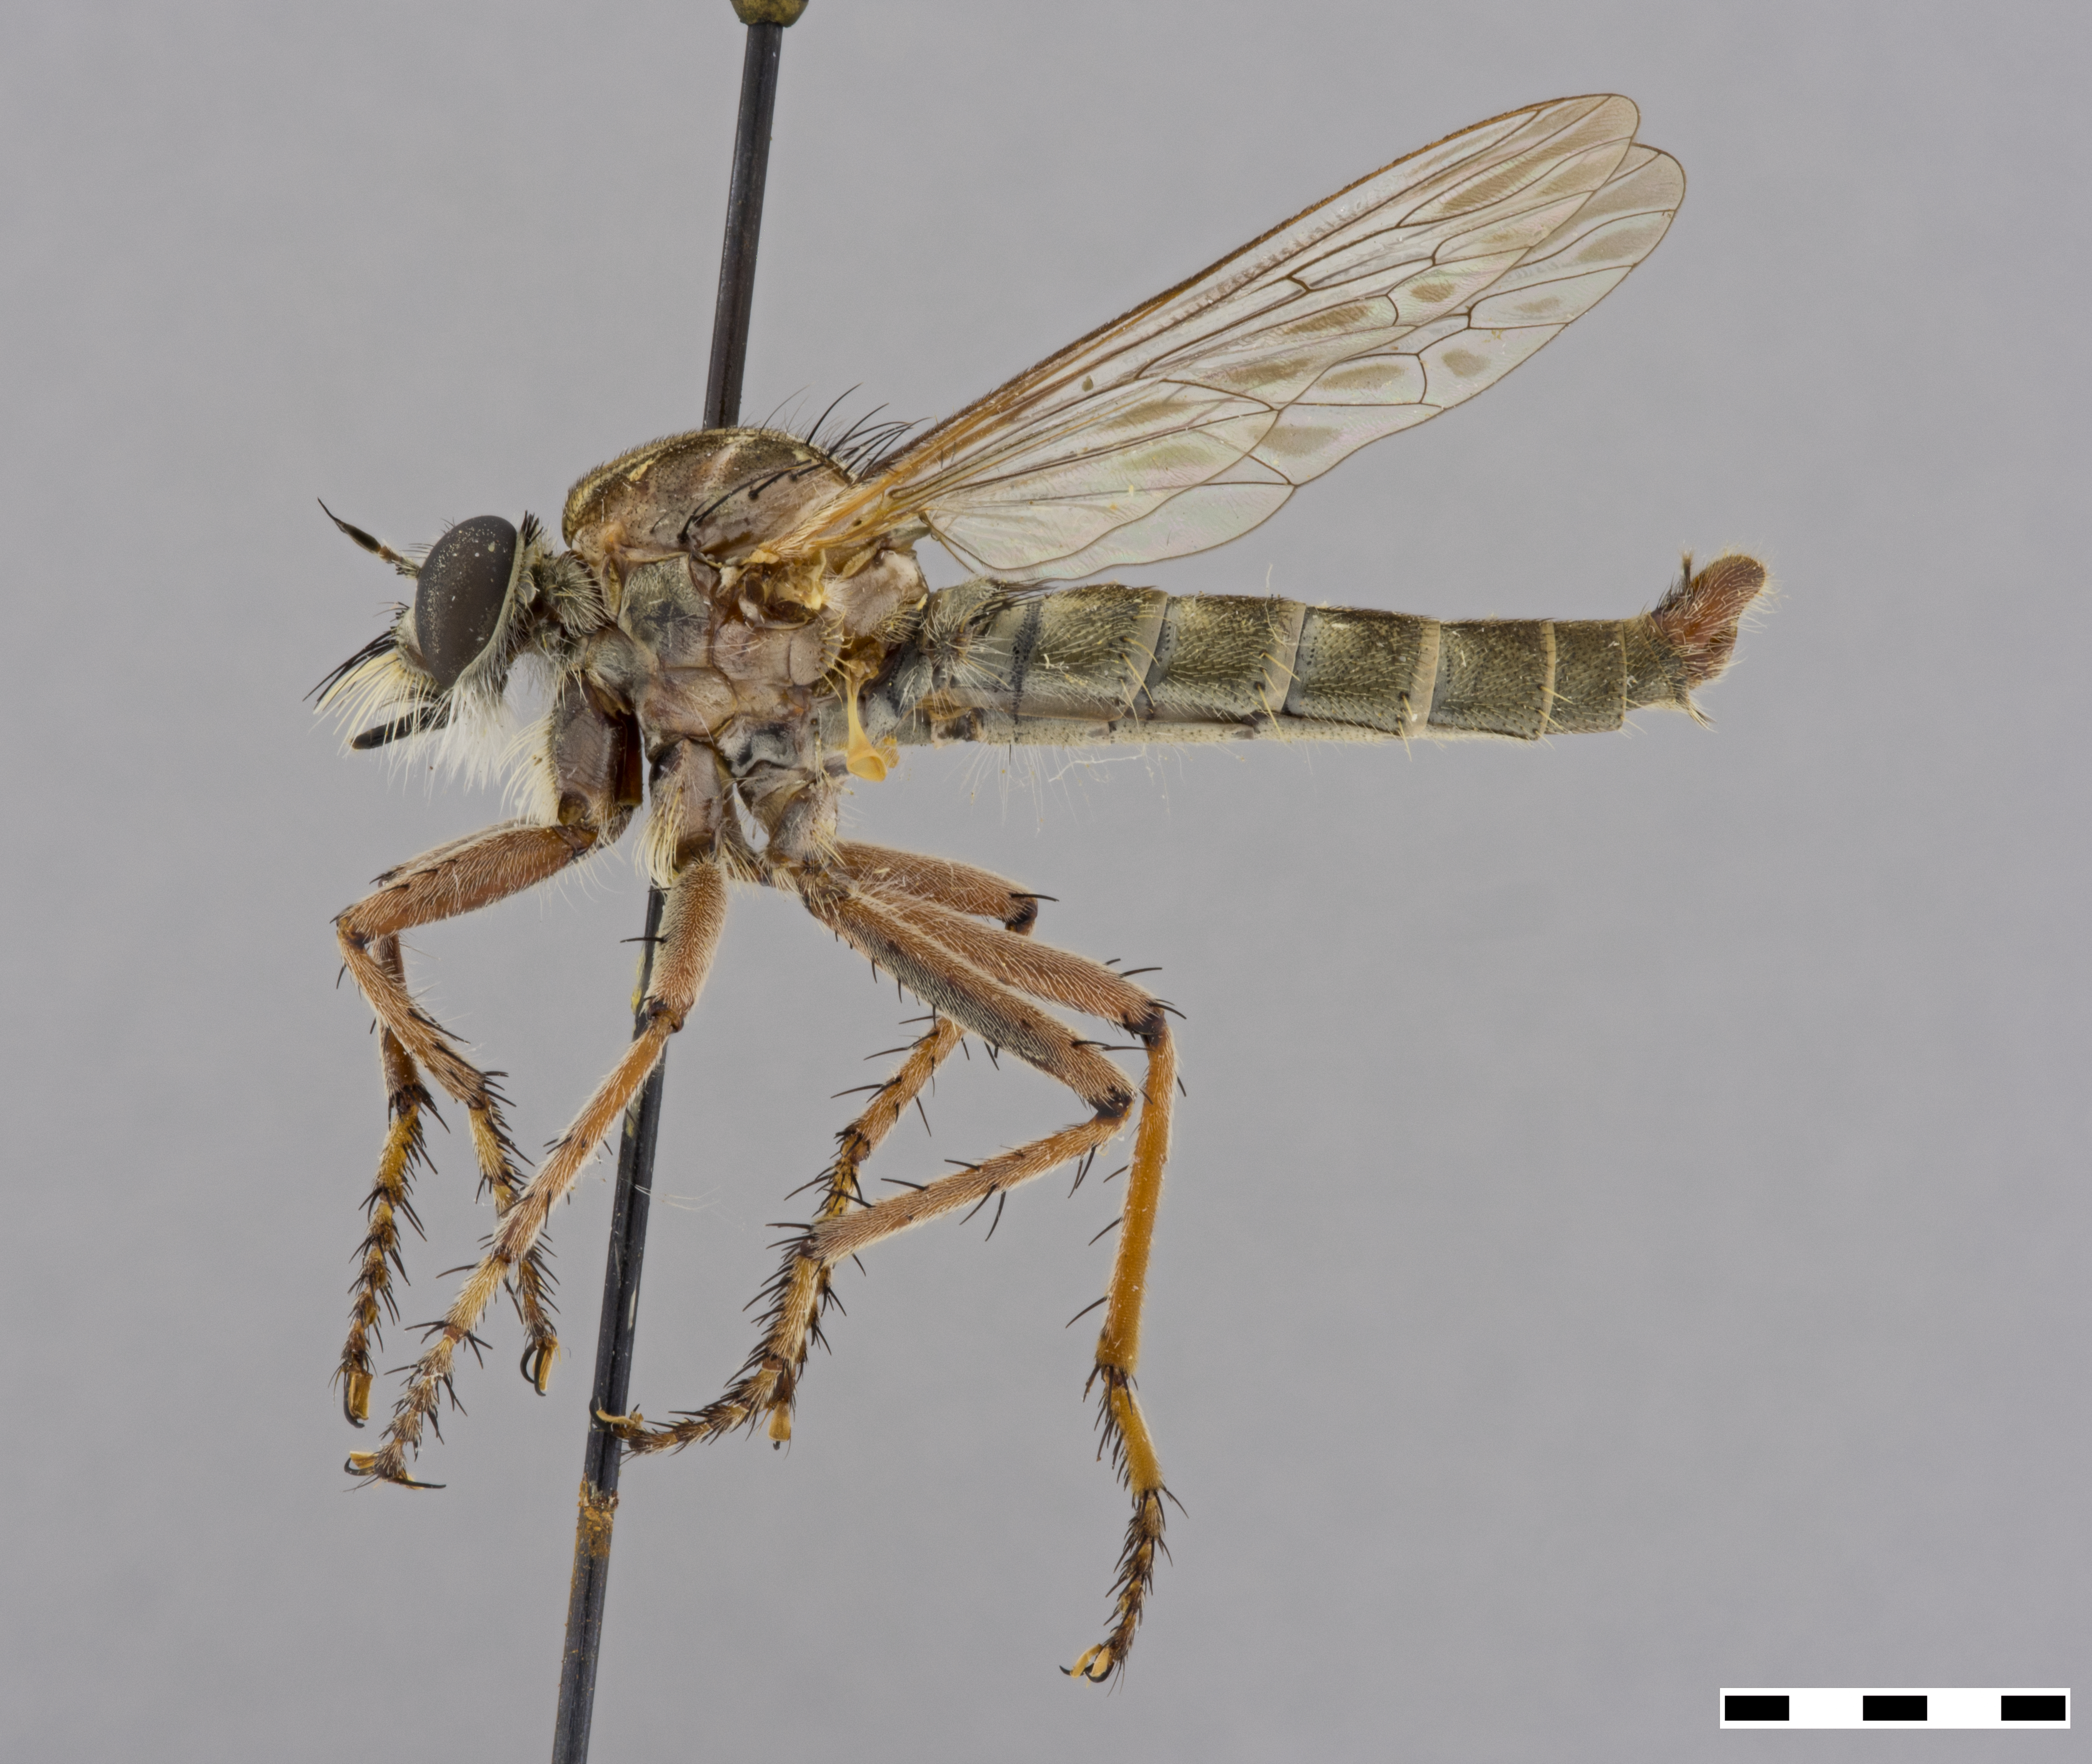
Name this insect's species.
Machimus tenebrosus
